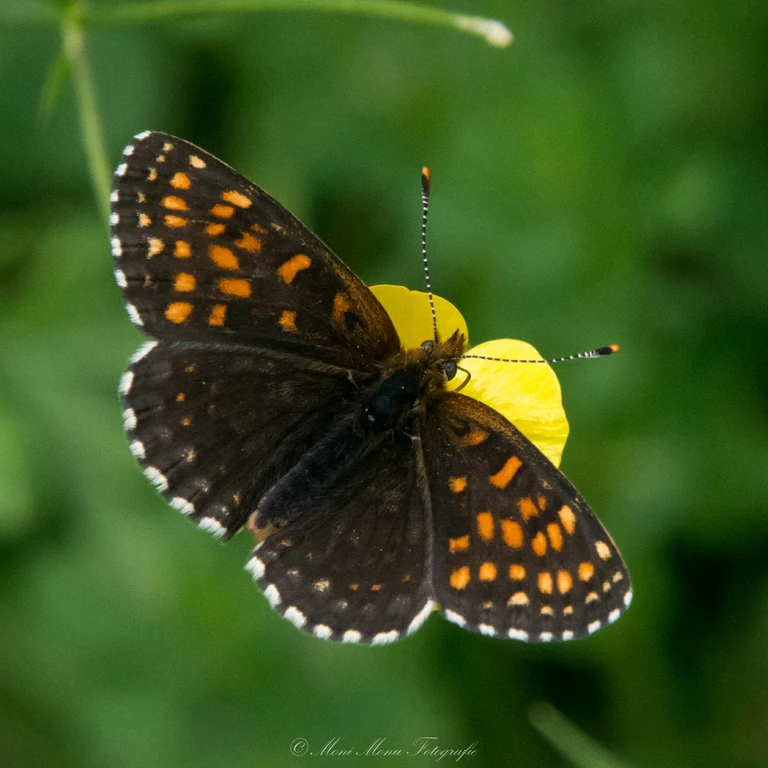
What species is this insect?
Melitaea diamina
